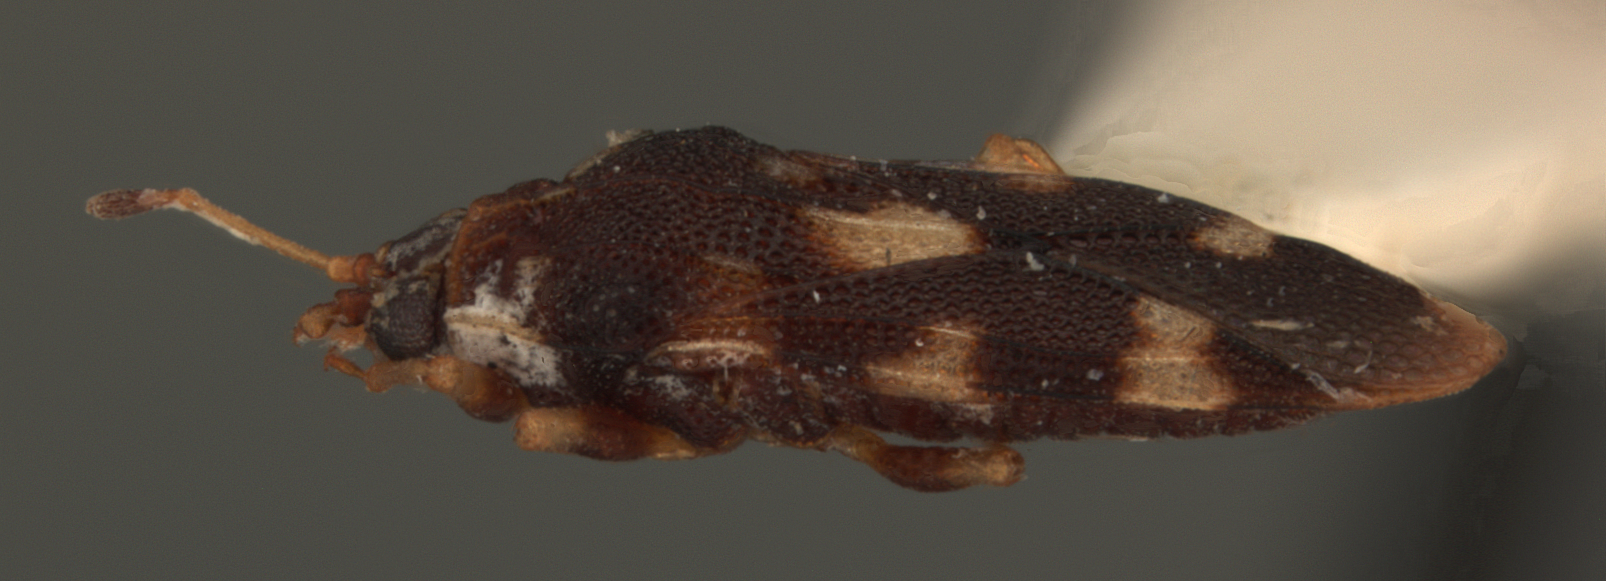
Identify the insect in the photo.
Zorotingis scitula
